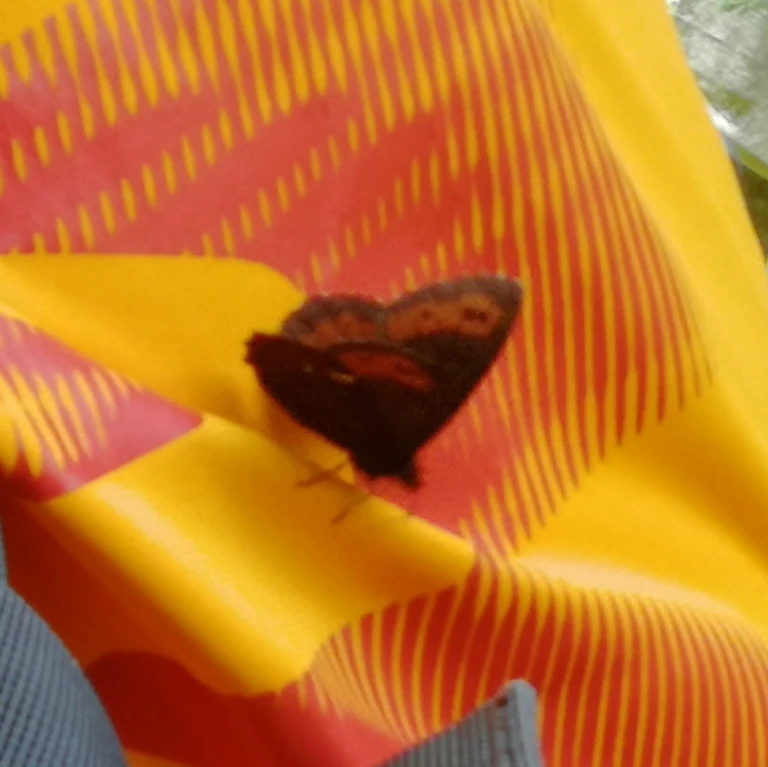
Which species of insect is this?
Erebia ligea
